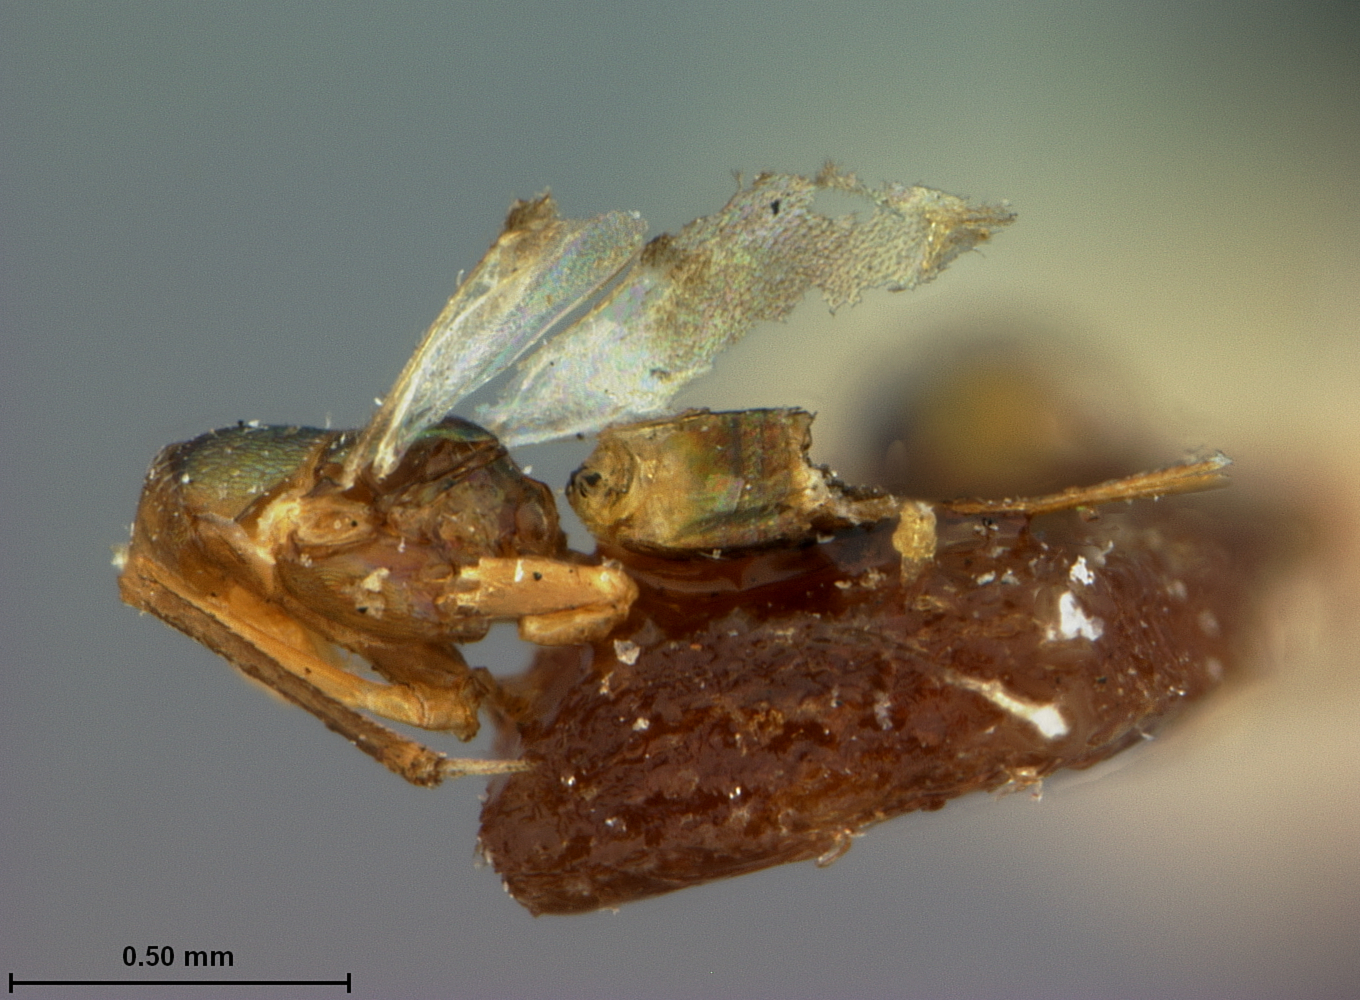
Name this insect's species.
Sphaeropisthus auriceps
